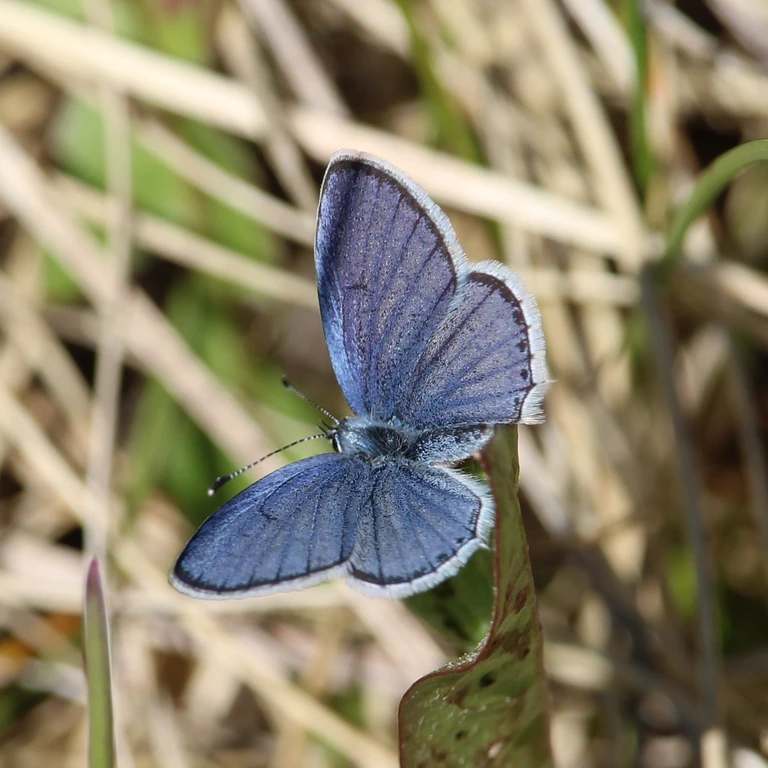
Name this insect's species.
Cupido argiades (also Elkalyce argiades)
